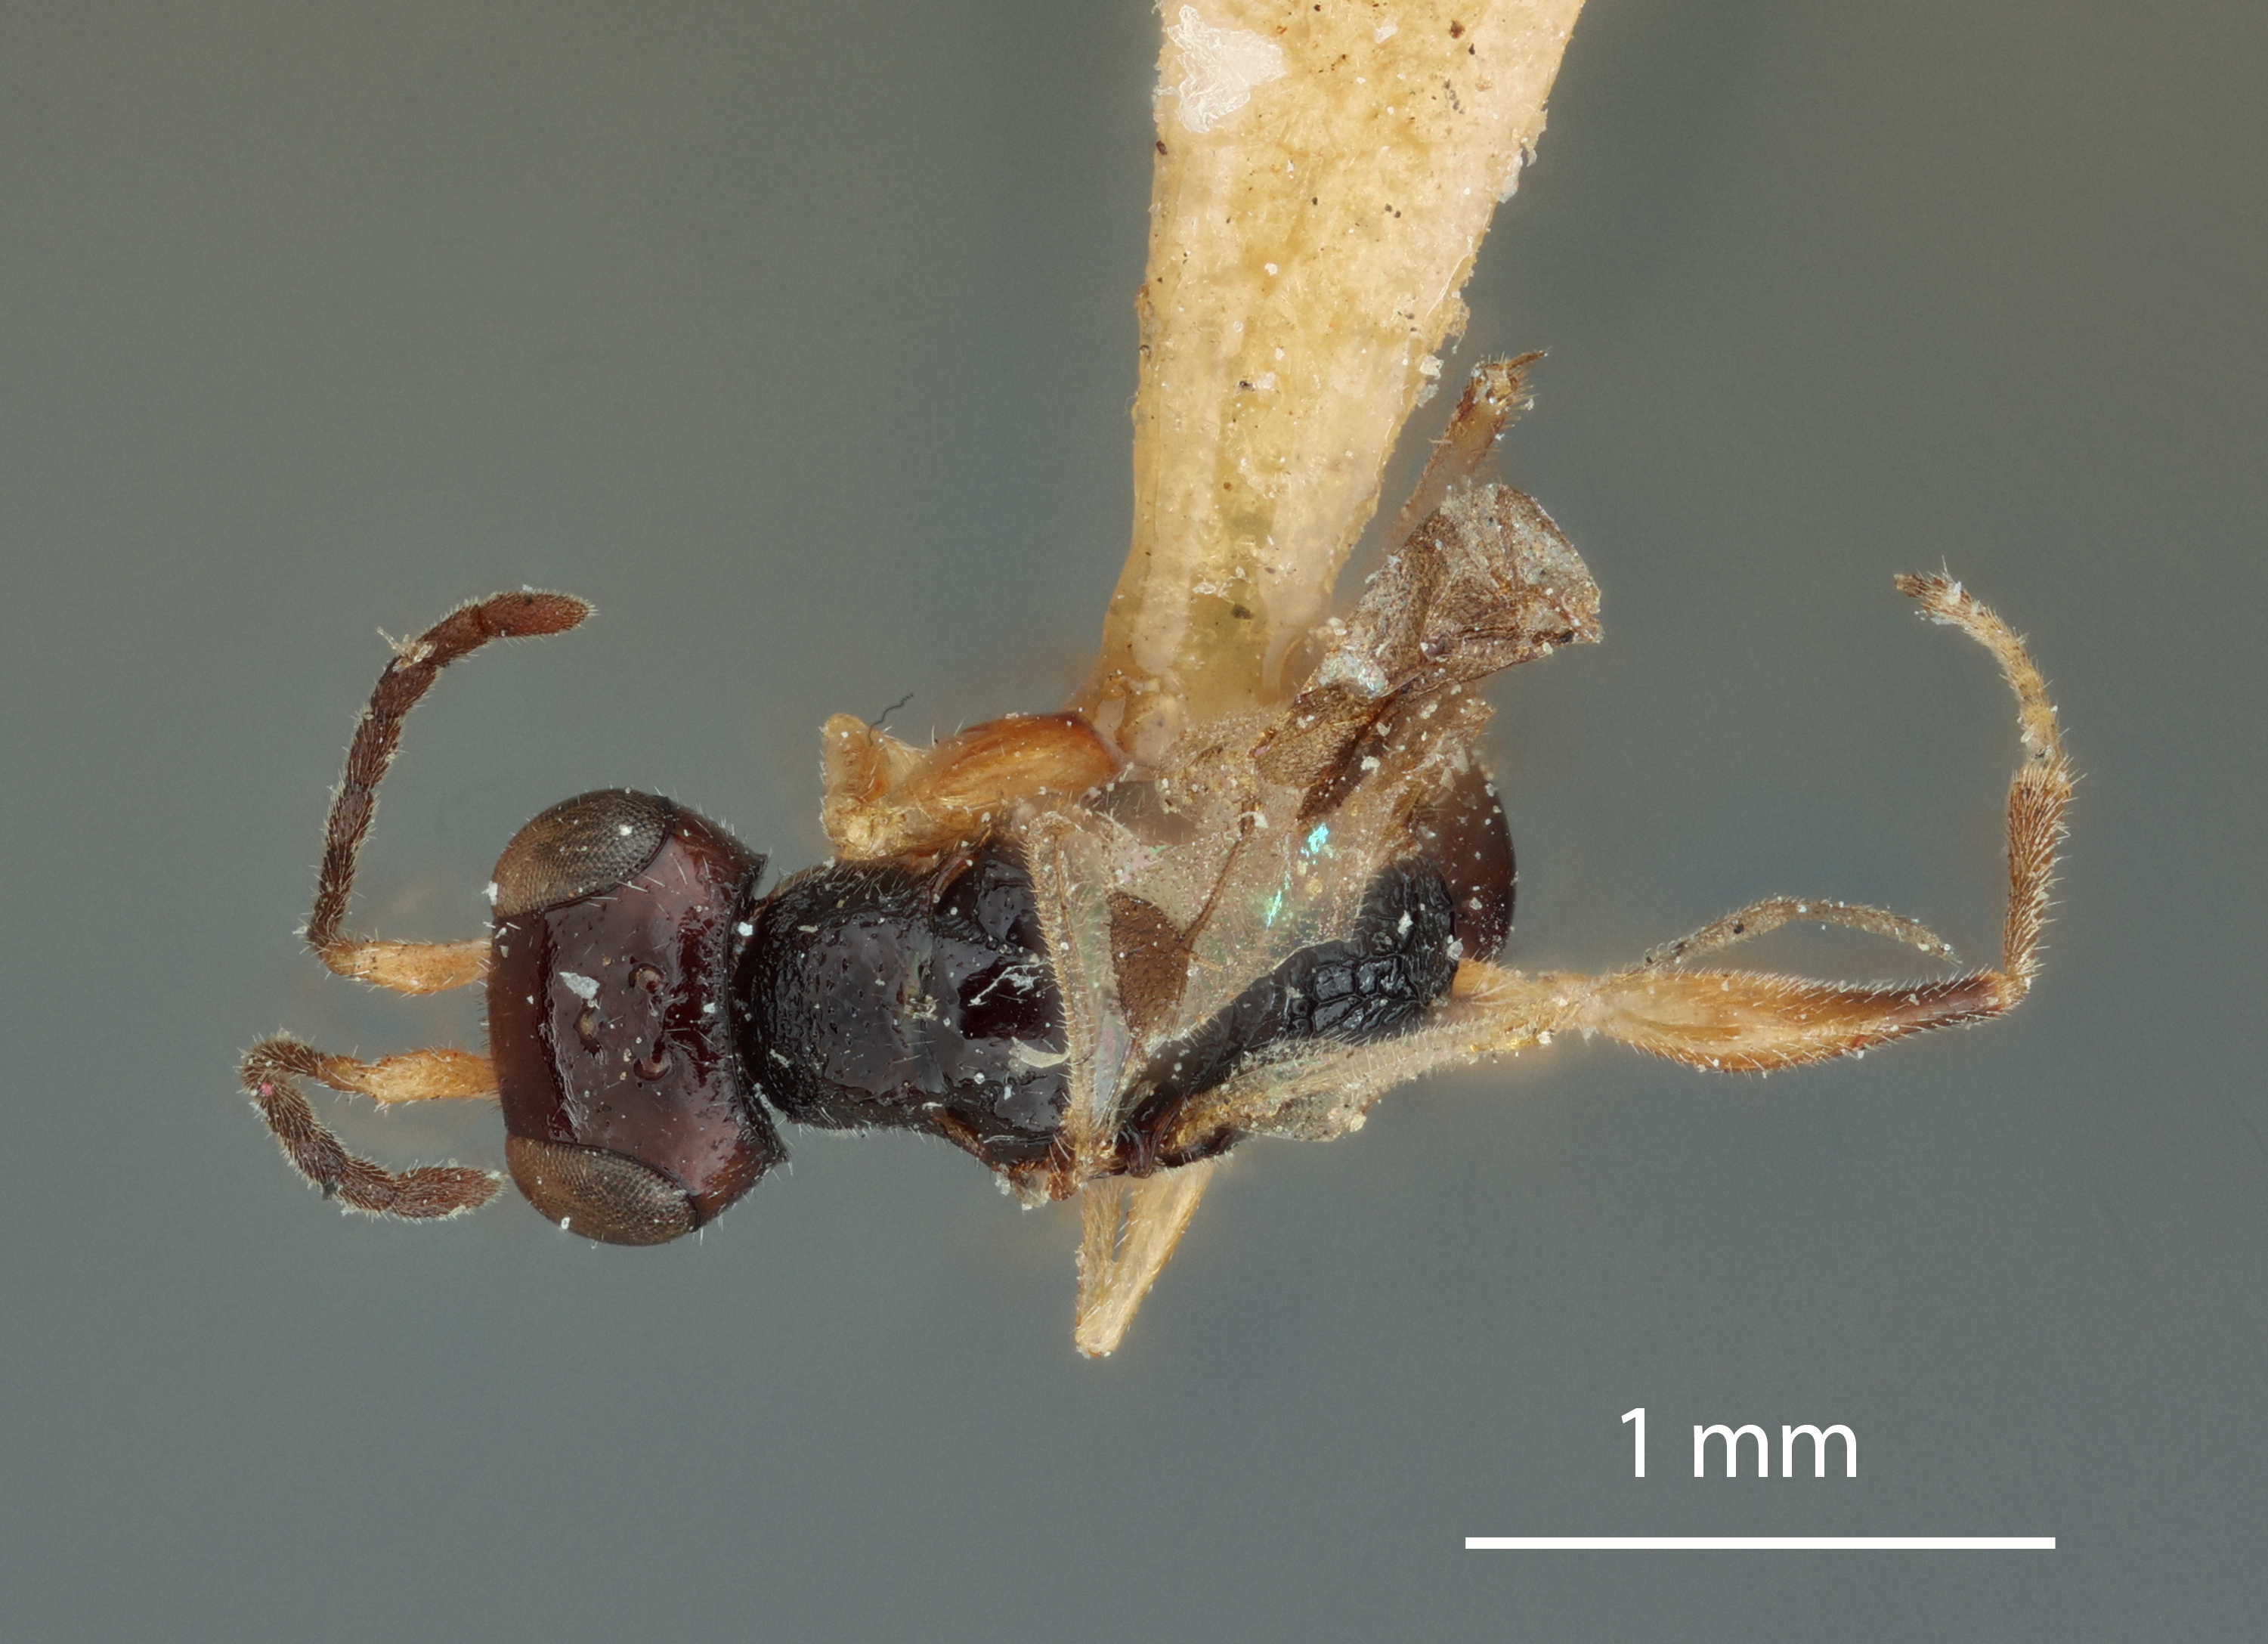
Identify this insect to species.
Chelogynus rugulosus
